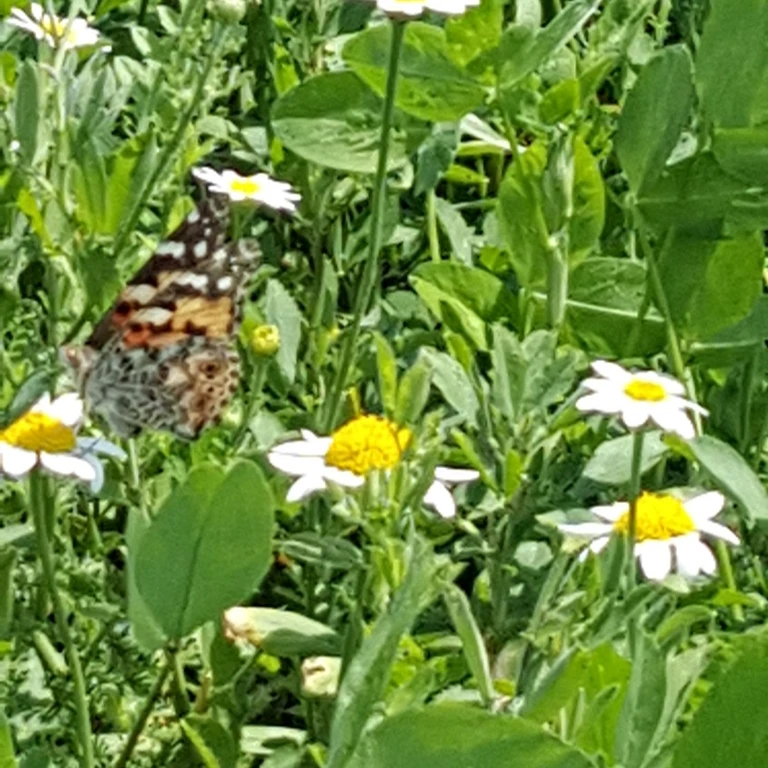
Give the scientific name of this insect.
Vanessa cardui
